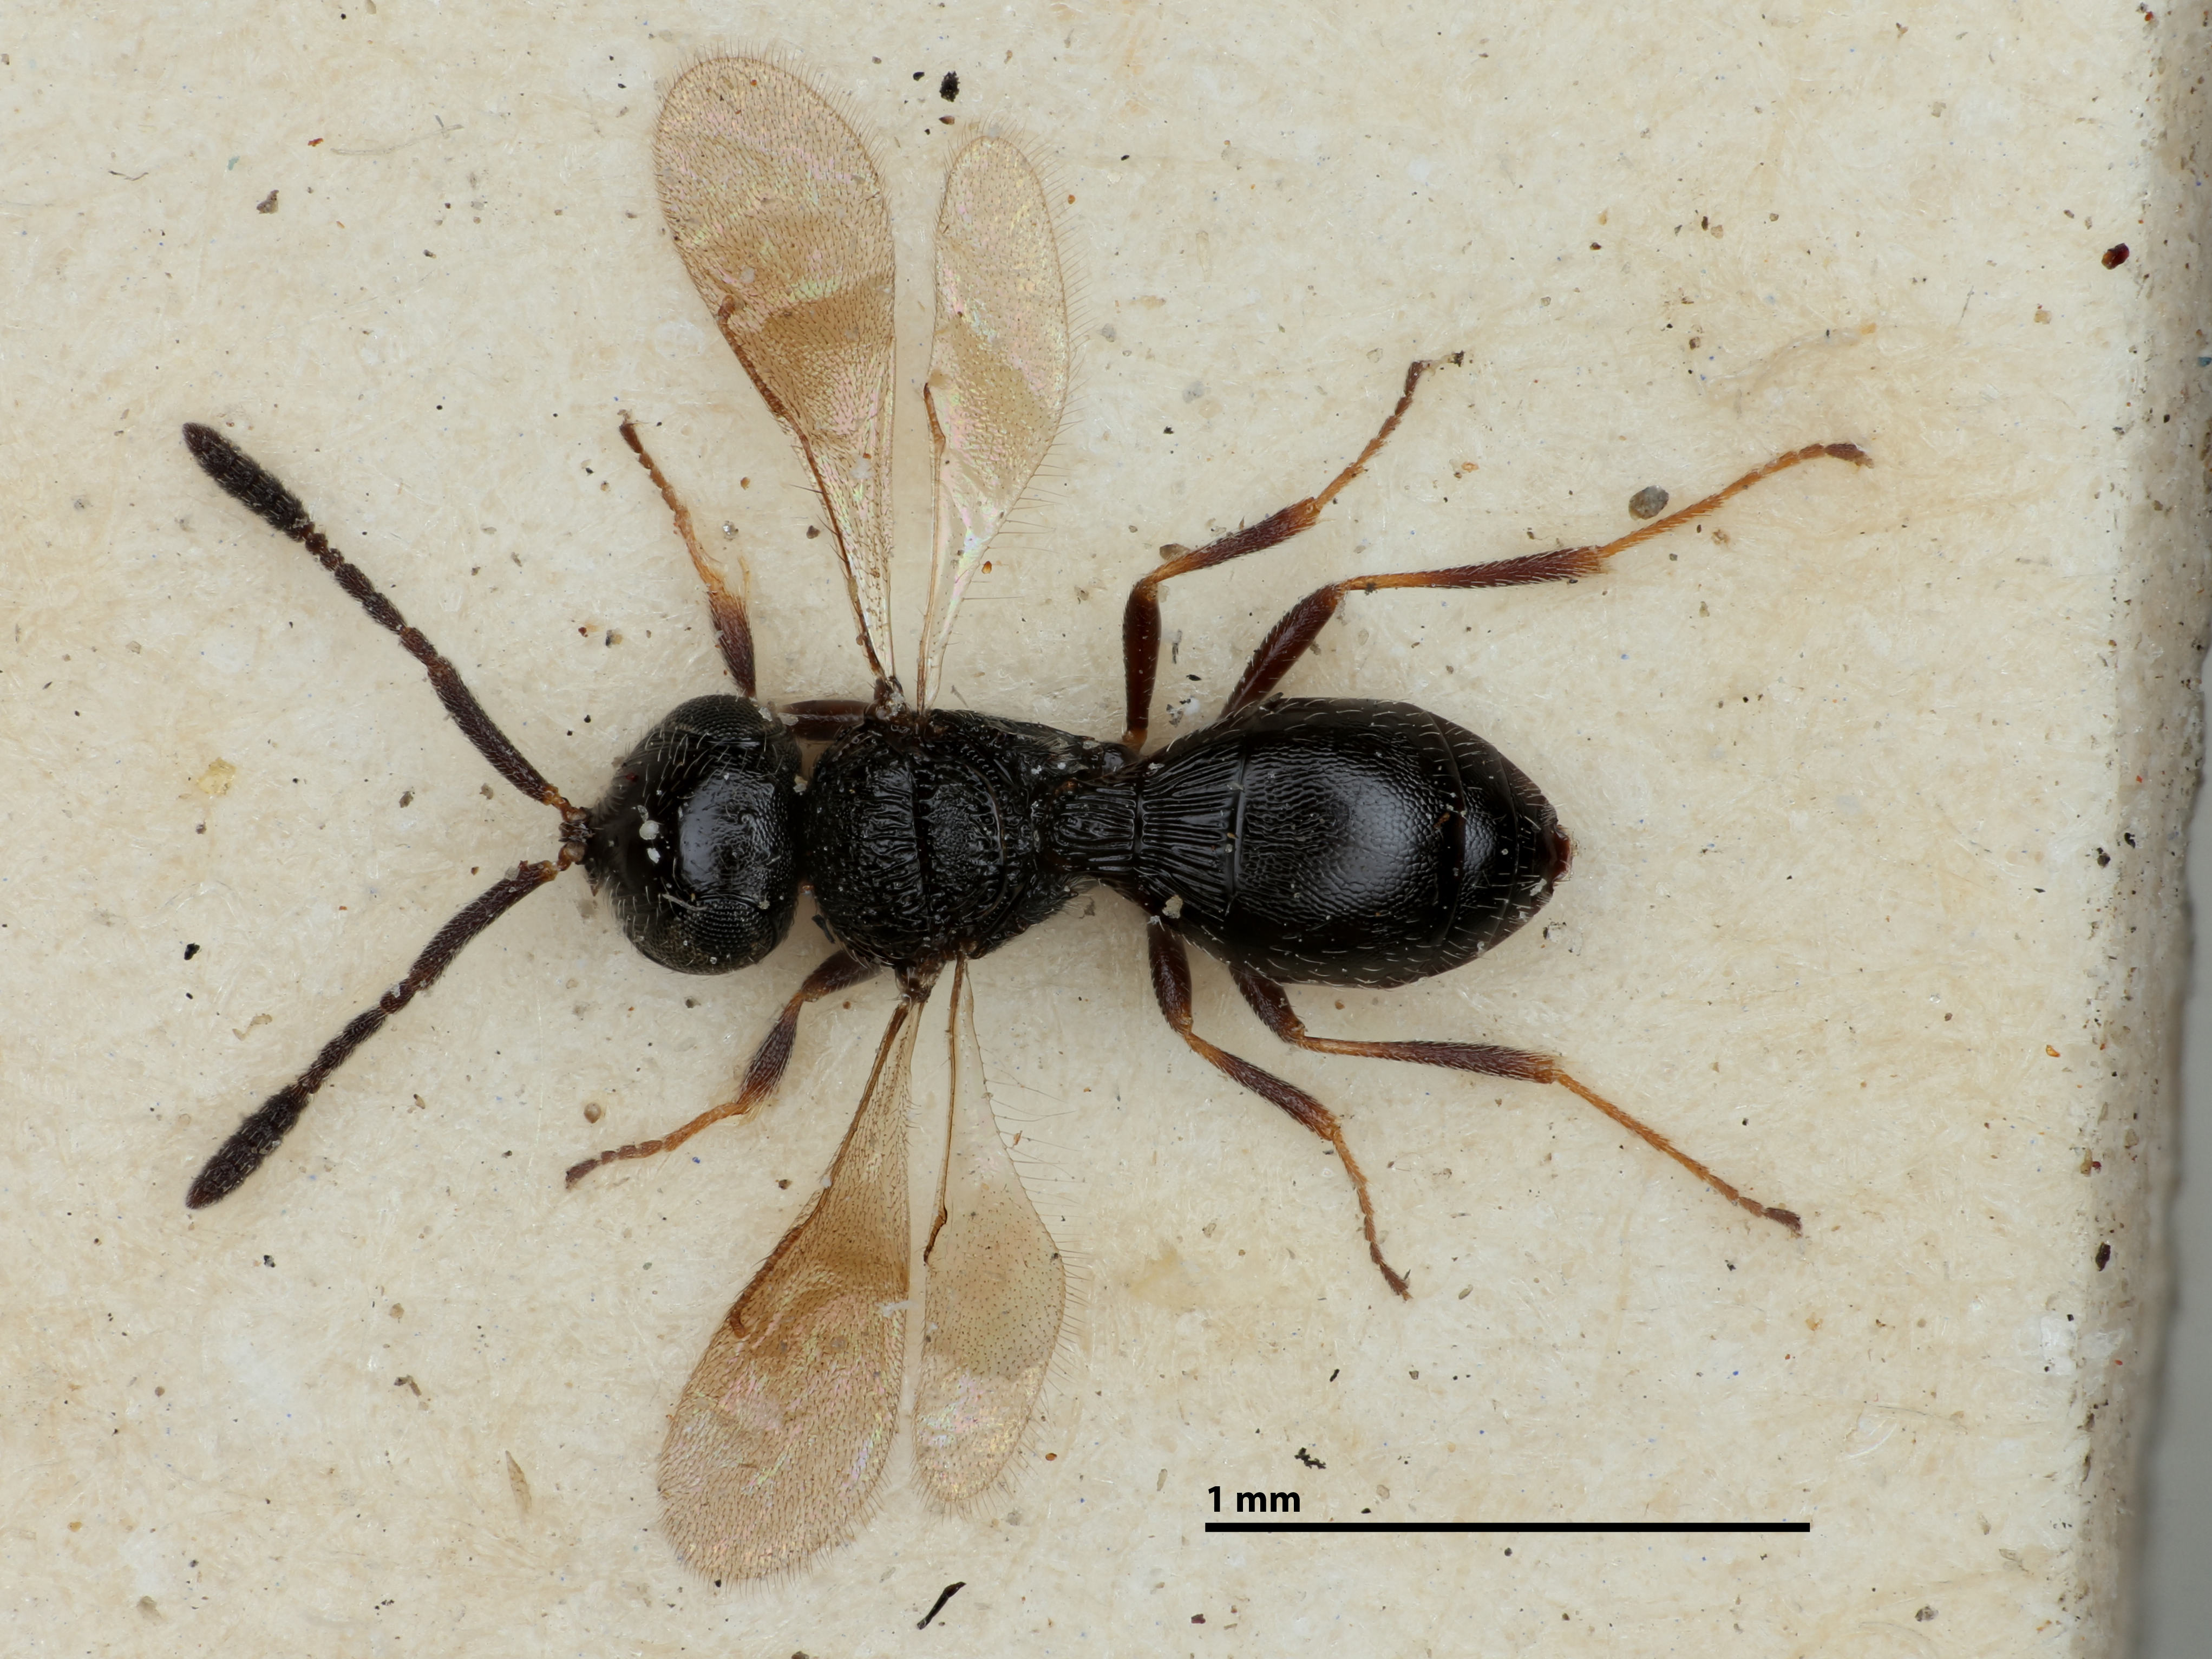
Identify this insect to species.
Trimorus pulchellus
